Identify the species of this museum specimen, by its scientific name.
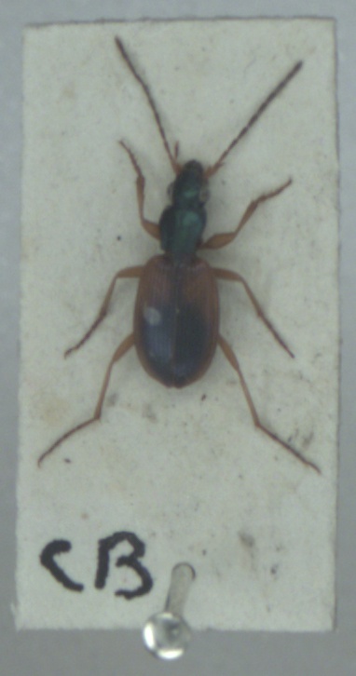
Anchomenus dorsalis
